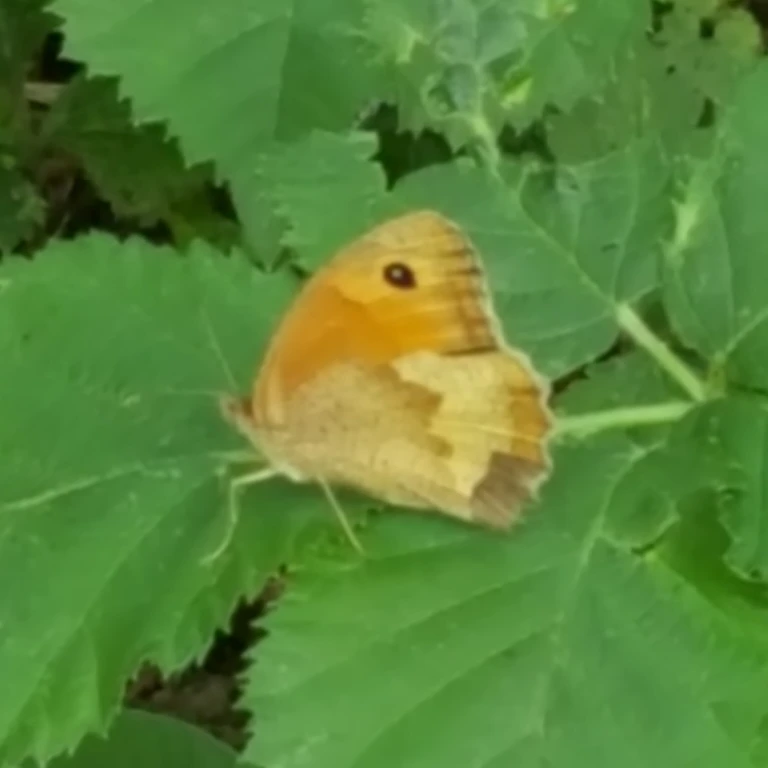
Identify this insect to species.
Maniola jurtina
